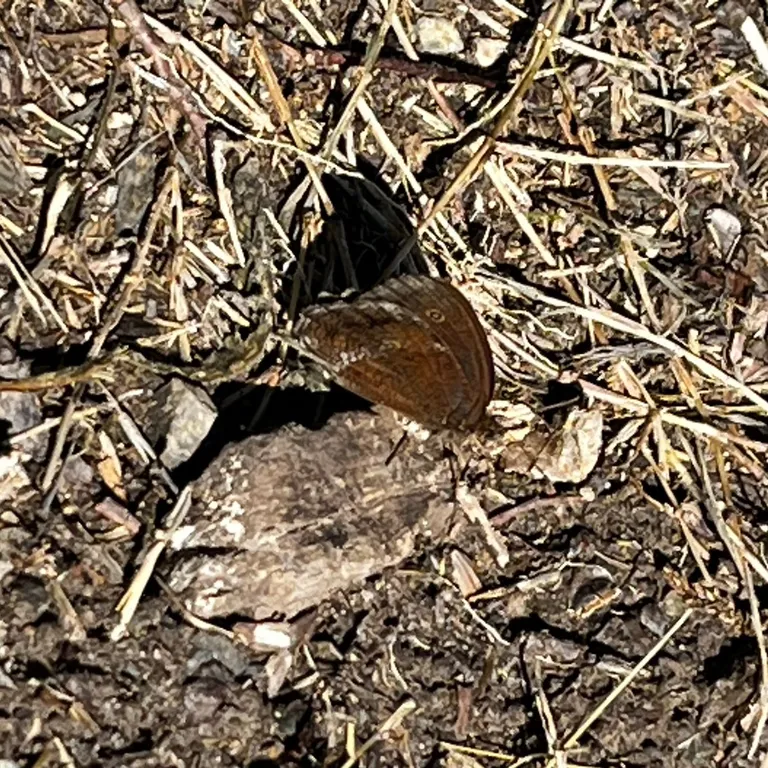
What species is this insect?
Minois dryas
